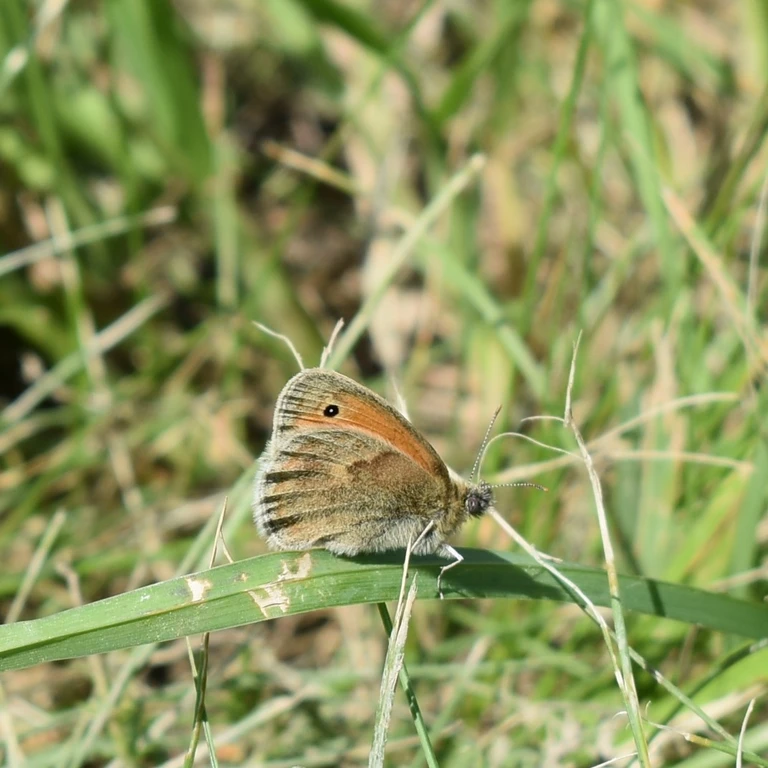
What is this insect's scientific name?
Coenonympha pamphilus
